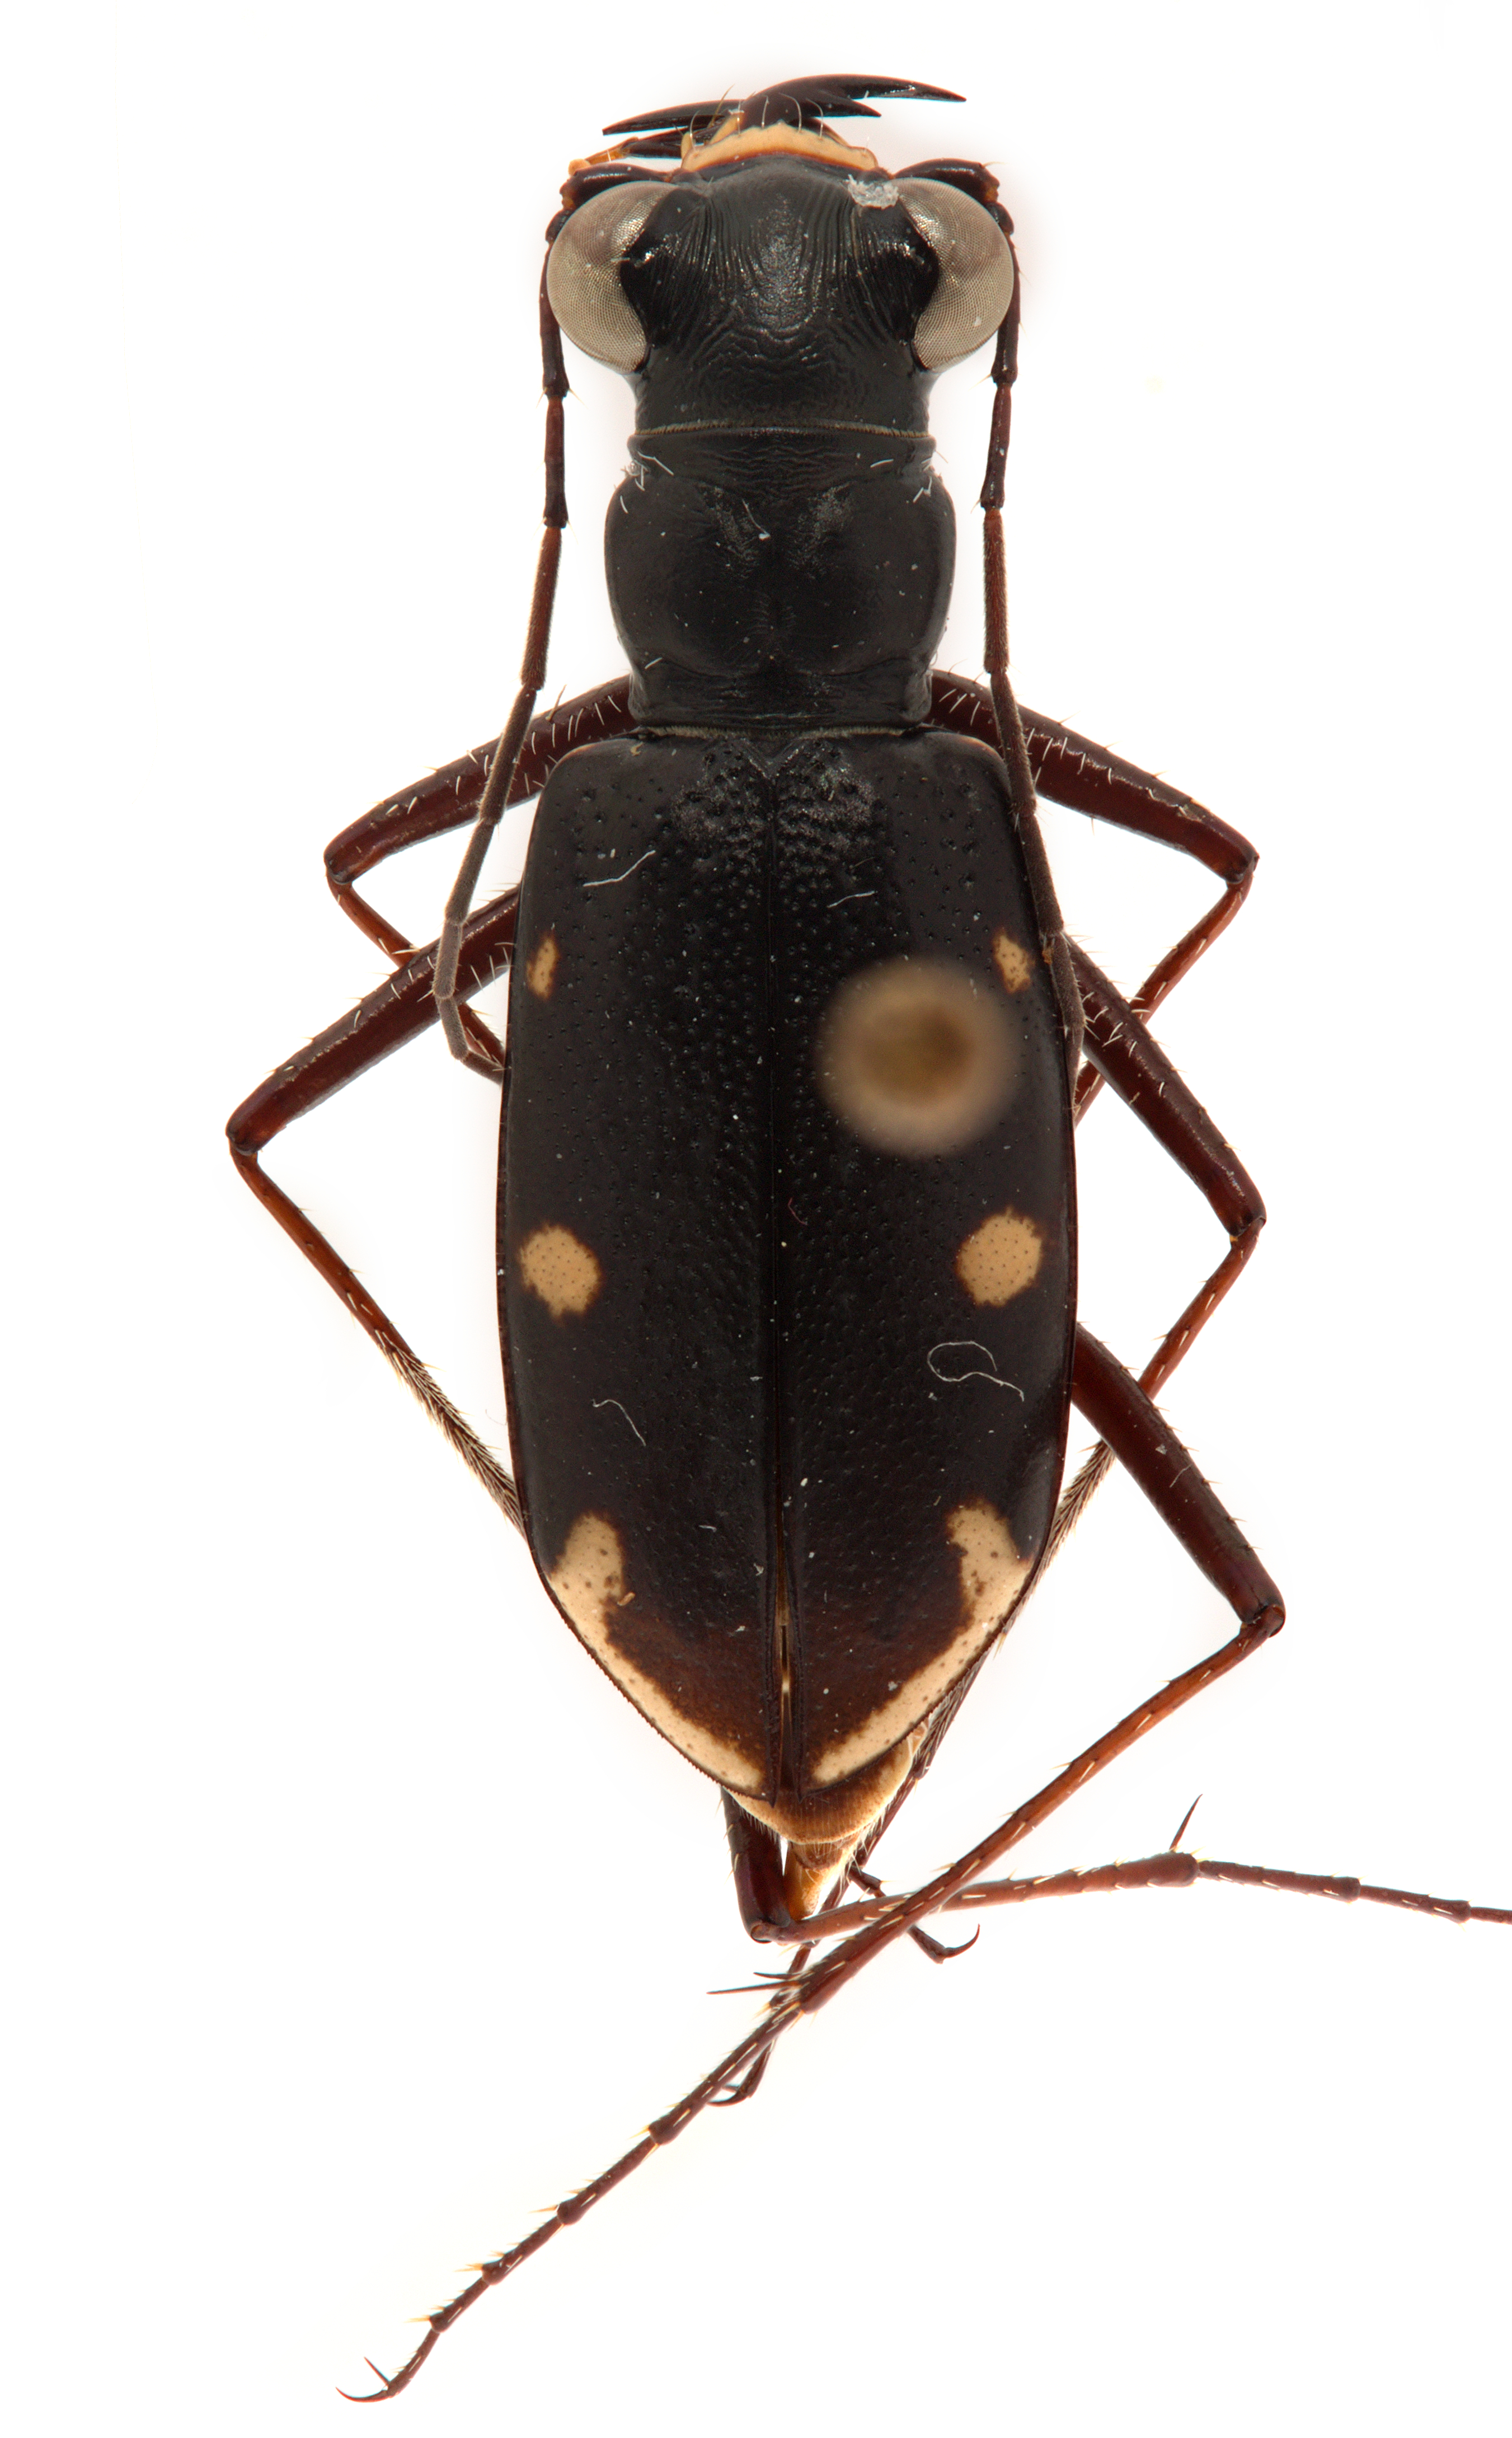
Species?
Habroscelimorpha severa
